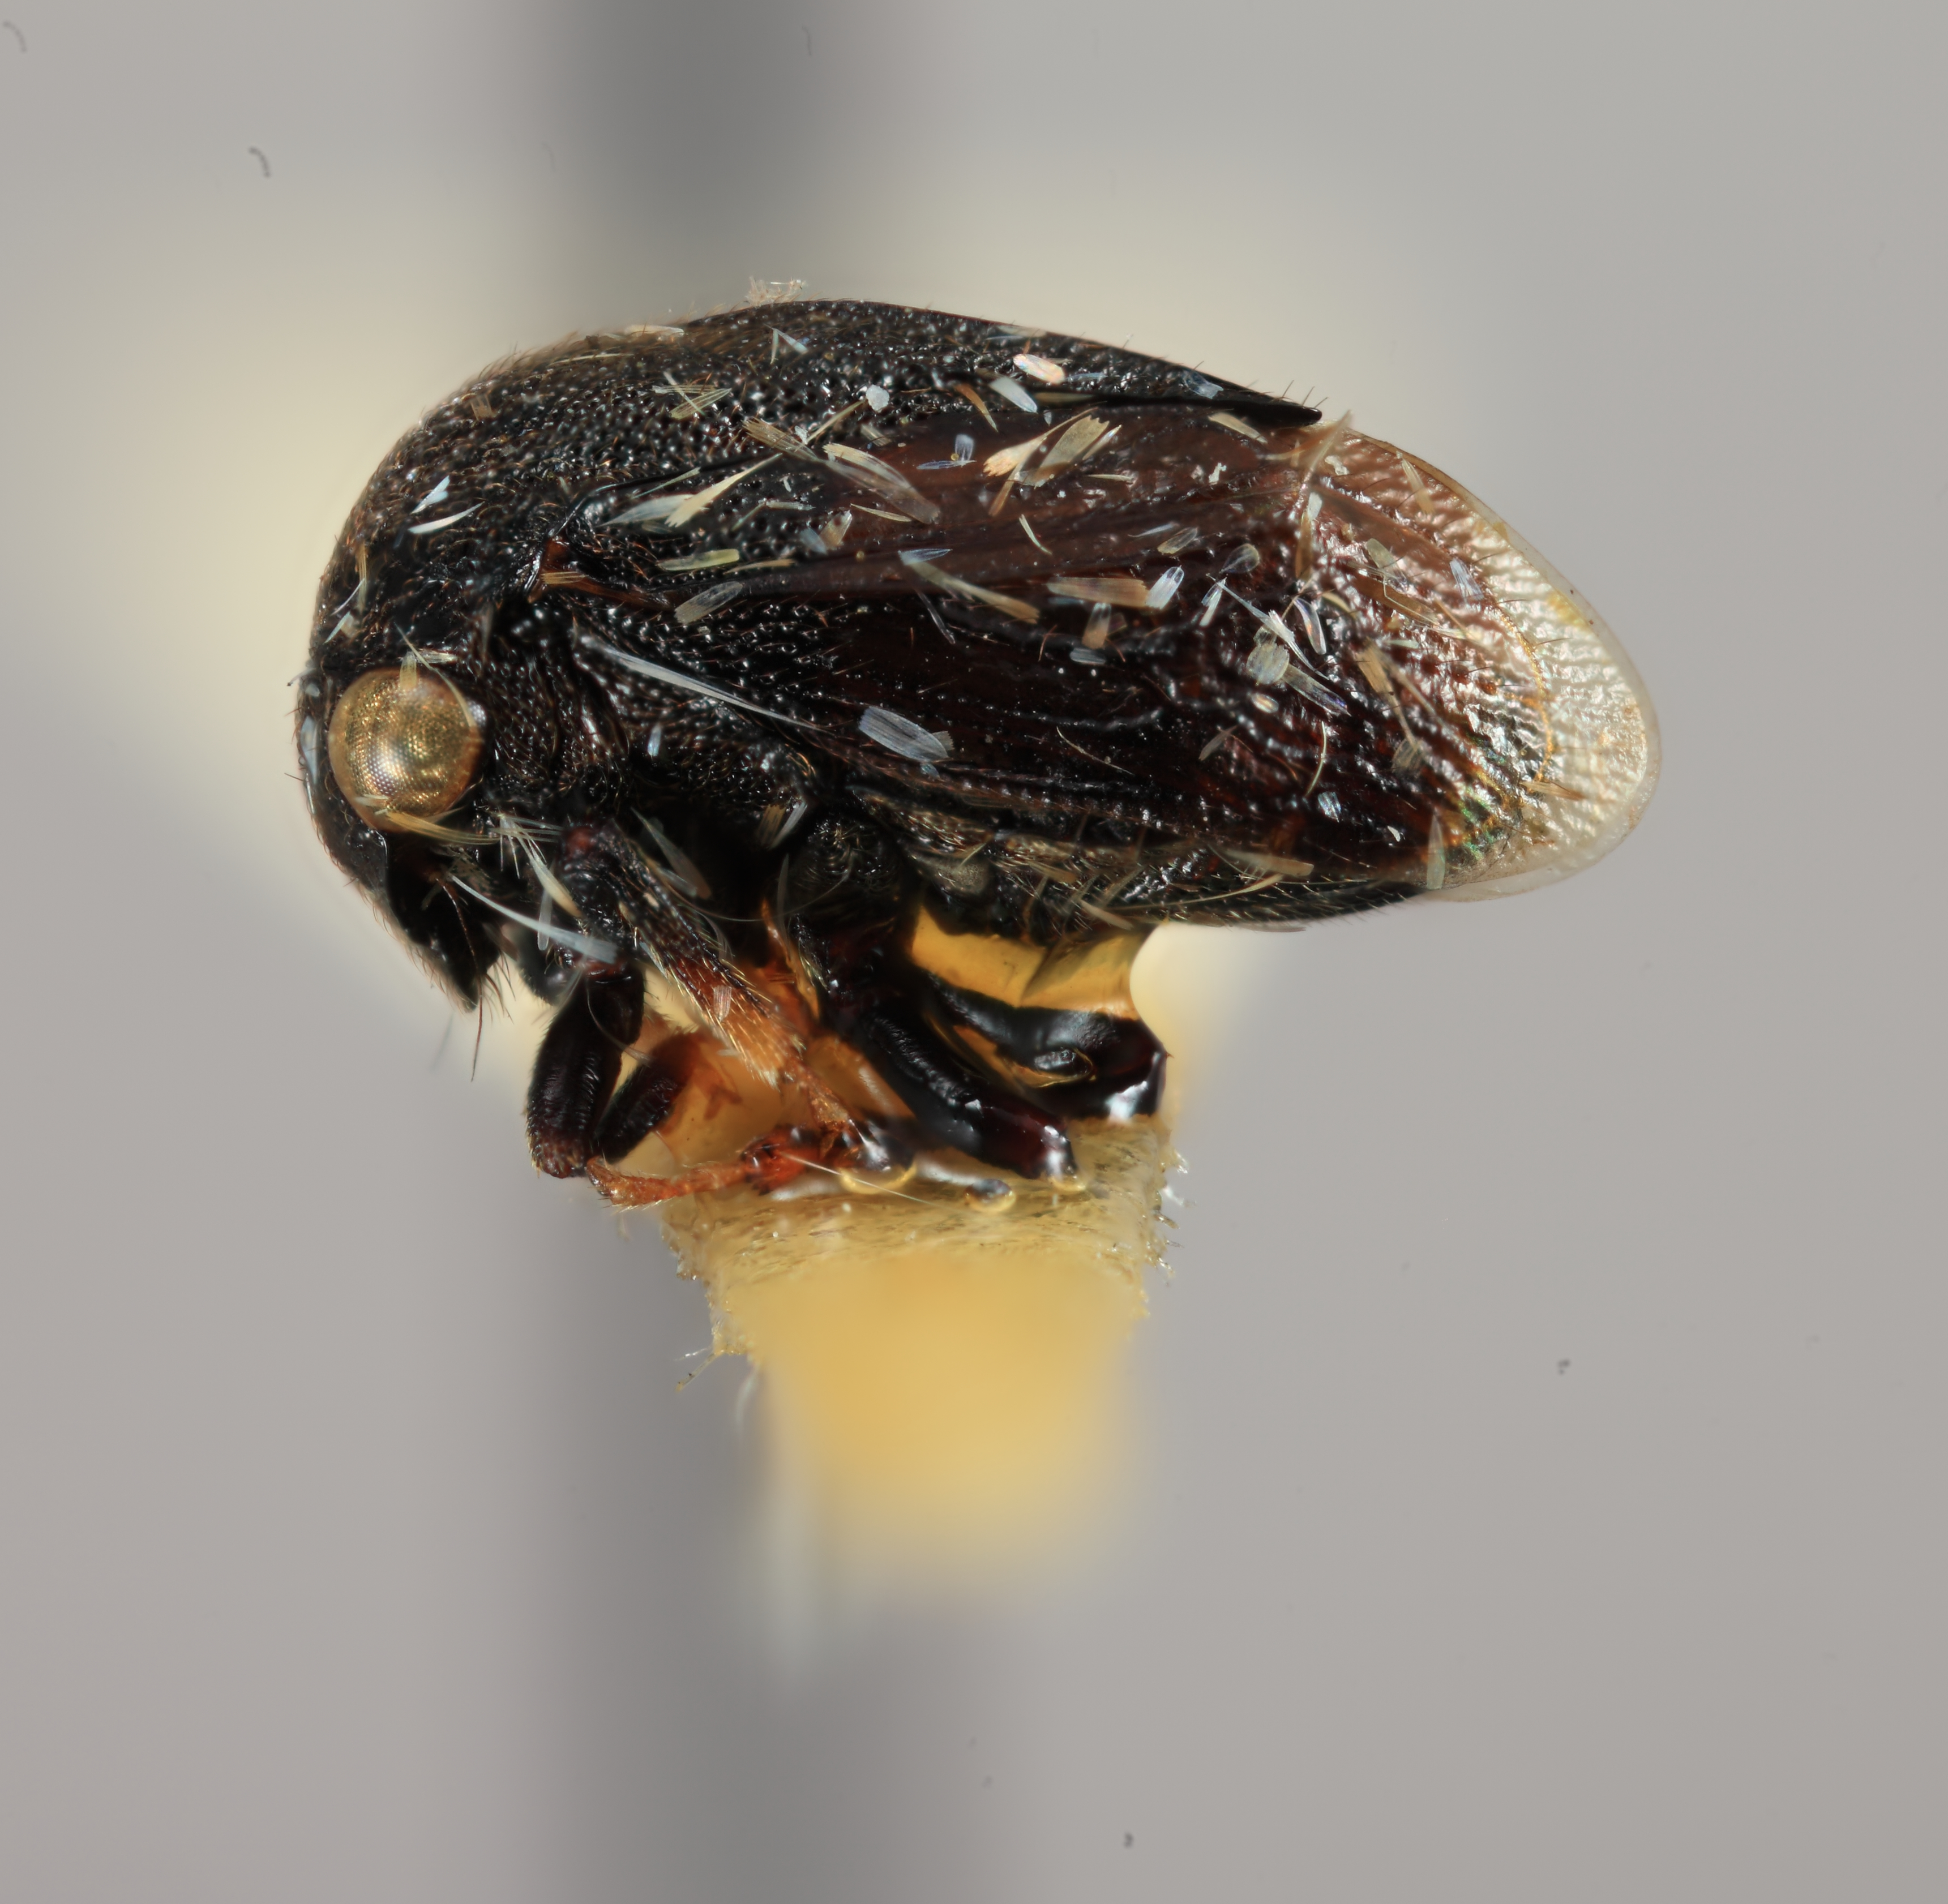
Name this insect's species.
Cryptaspidia minuta
